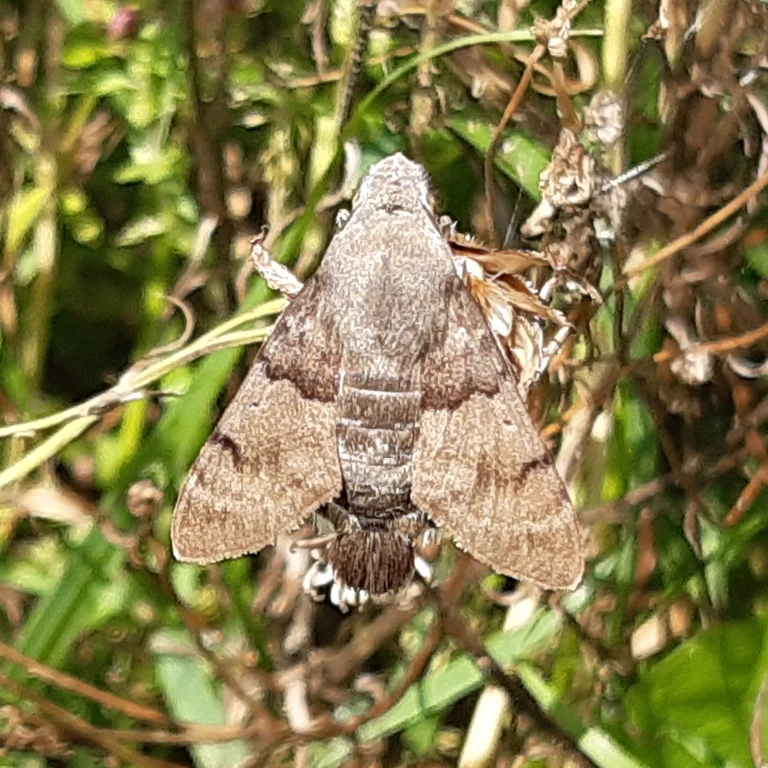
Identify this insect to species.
Macroglossum stellatarum
